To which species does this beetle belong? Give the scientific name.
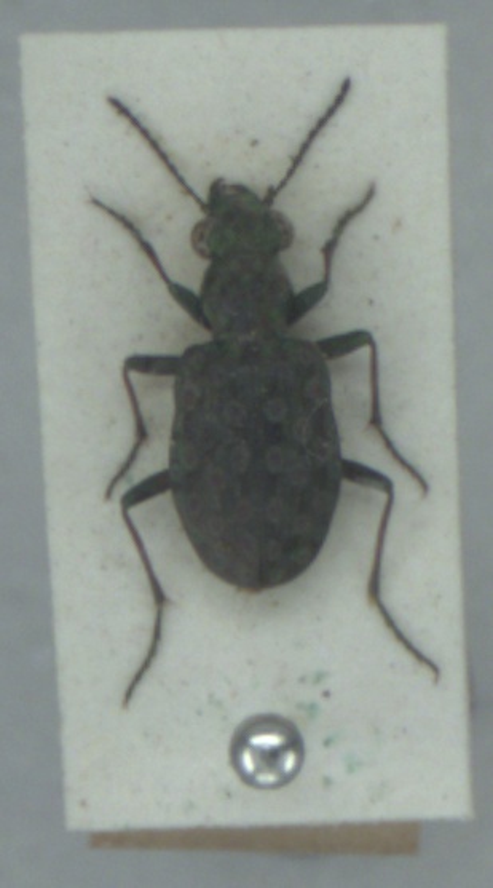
Elaphrus riparius
